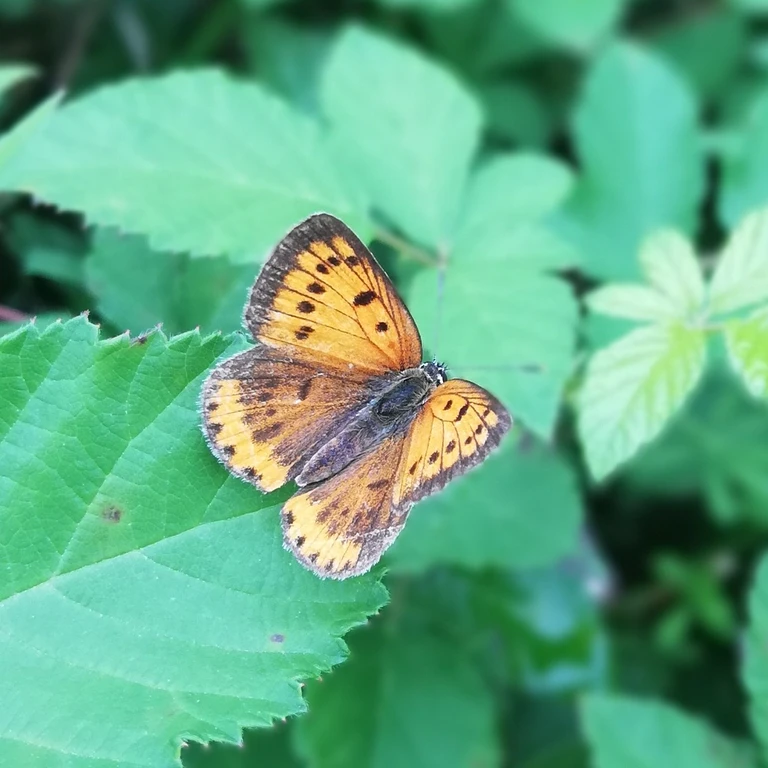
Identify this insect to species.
Lycaena dispar
